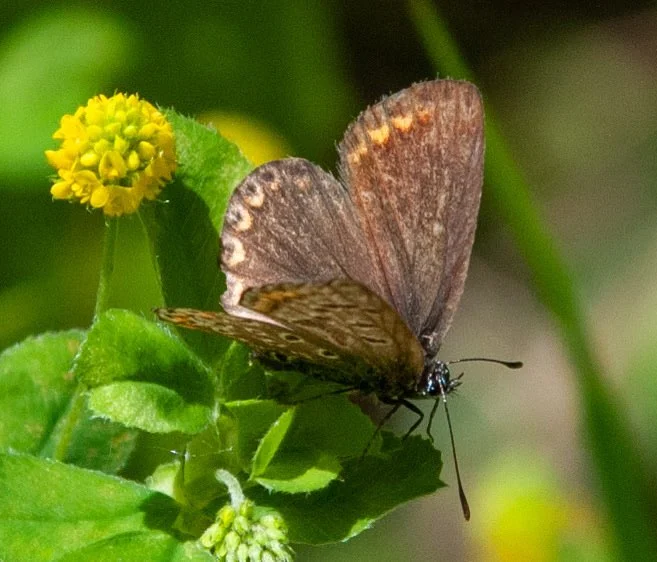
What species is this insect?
Polyommatus icarus
